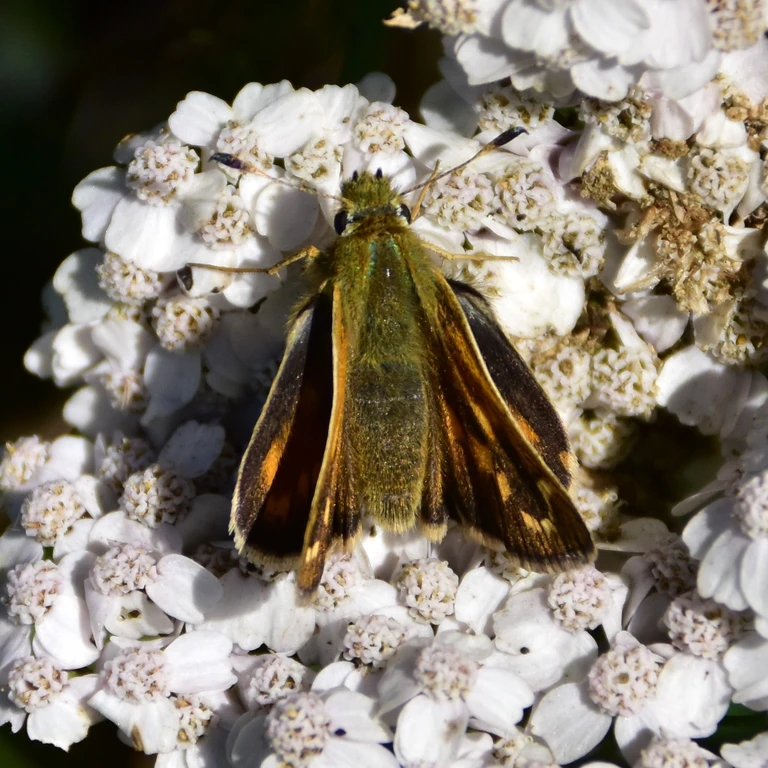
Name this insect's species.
Hesperia comma
